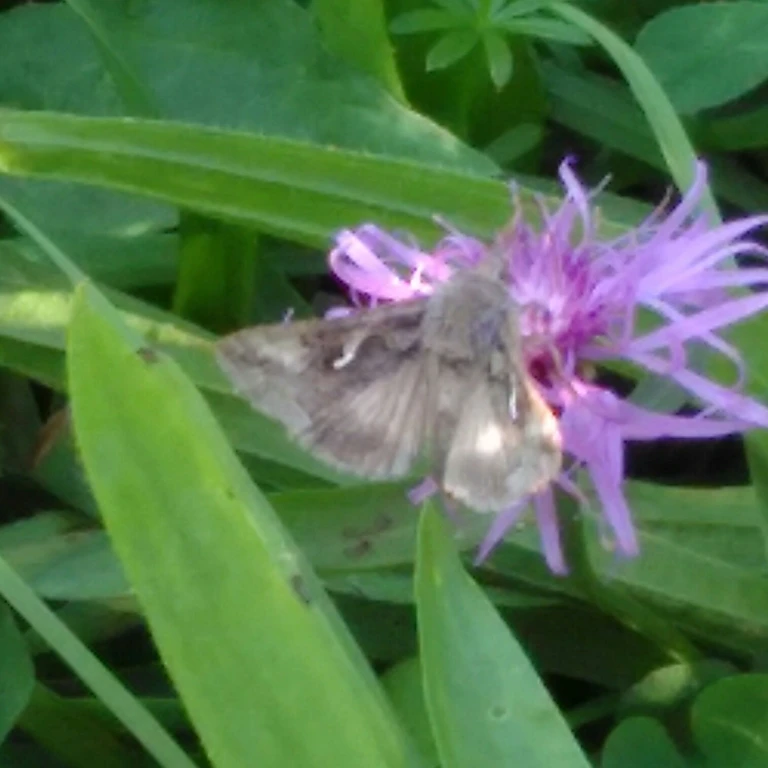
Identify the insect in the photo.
Autographa gamma
